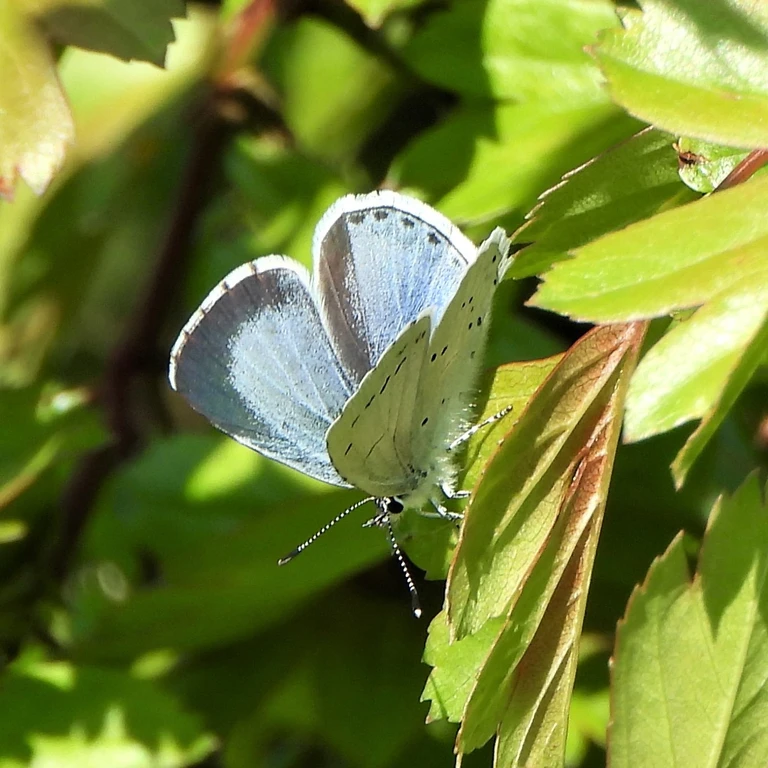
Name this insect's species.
Celastrina argiolus
